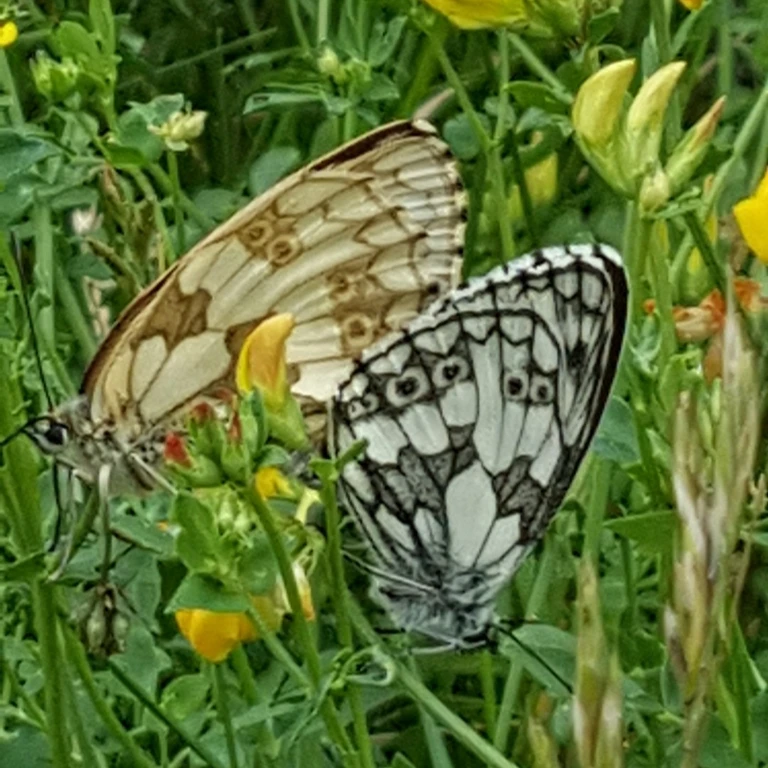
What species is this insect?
Melanargia galathea
